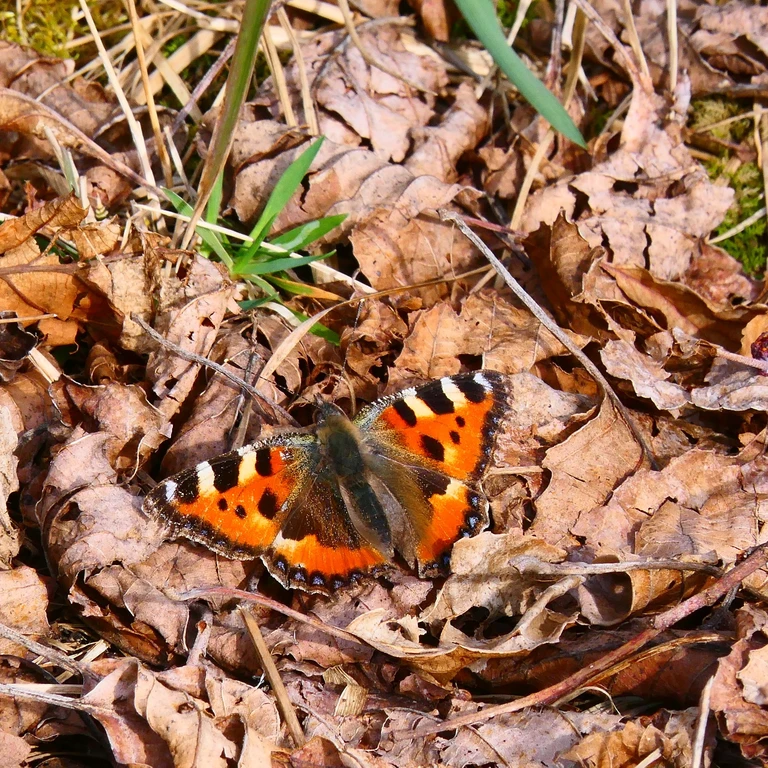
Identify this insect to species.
Aglais urticae
